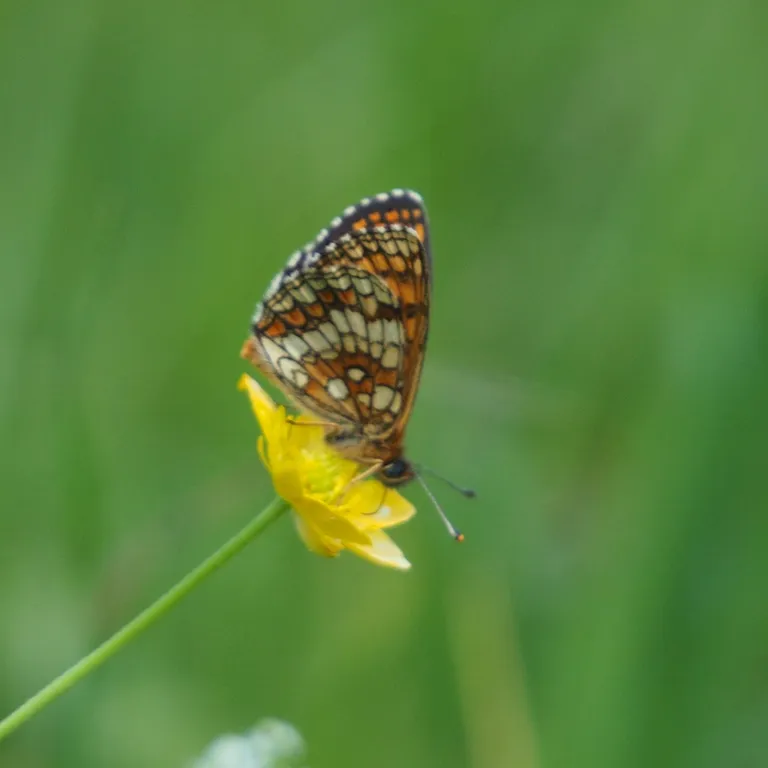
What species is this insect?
Melitaea athalia
